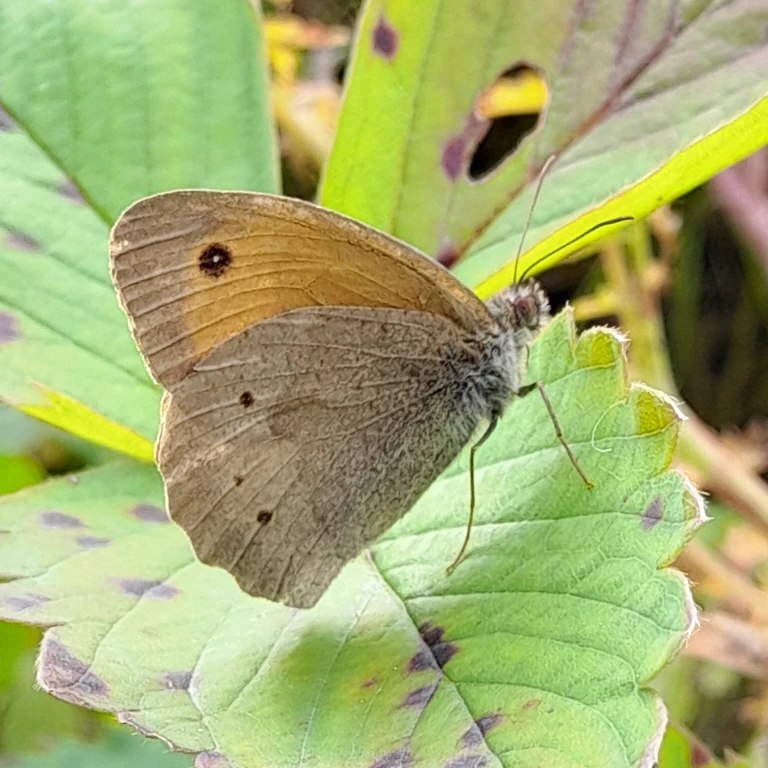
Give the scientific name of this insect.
Maniola jurtina
